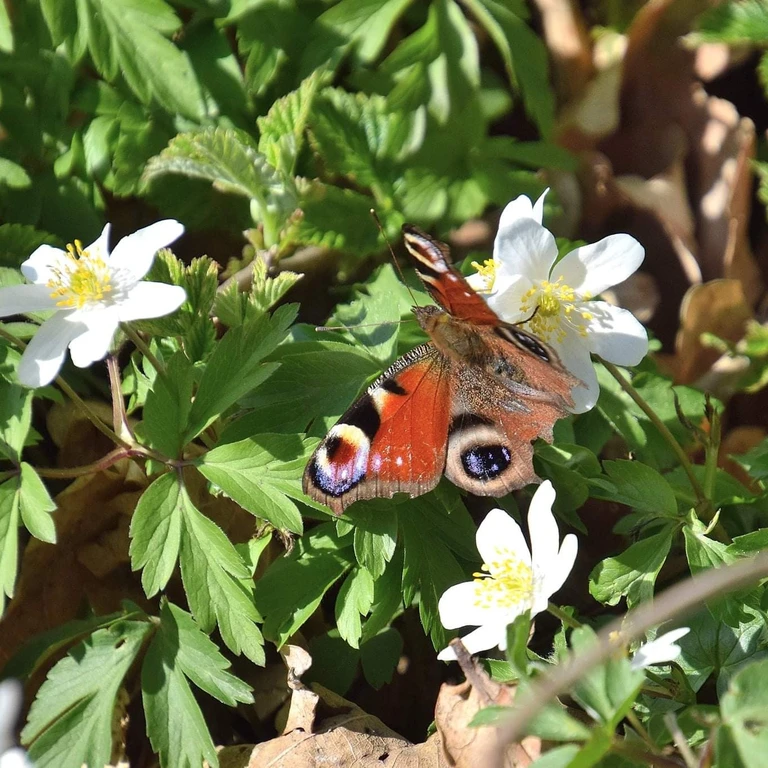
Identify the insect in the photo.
Aglais io
